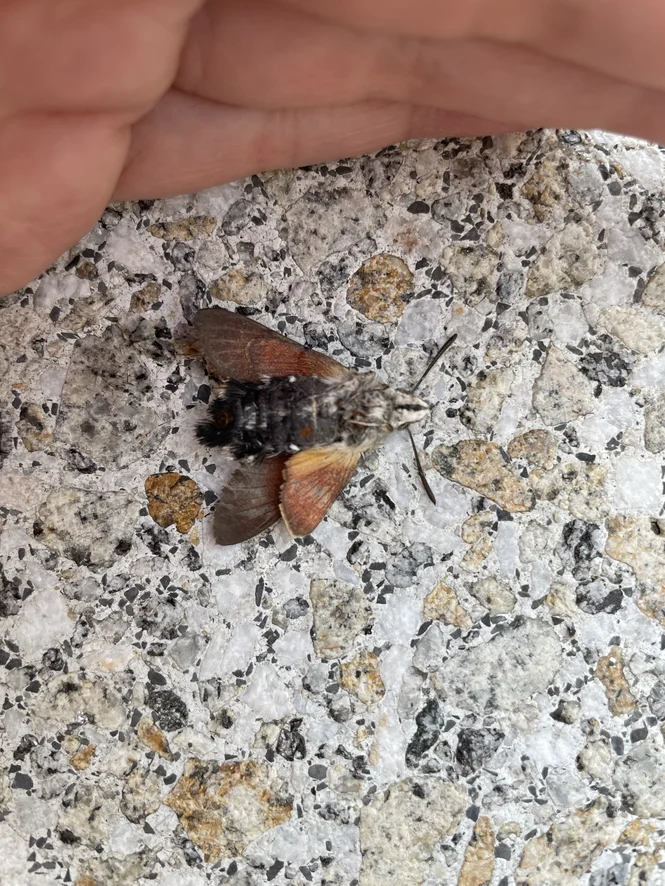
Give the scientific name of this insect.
Macroglossum stellatarum
